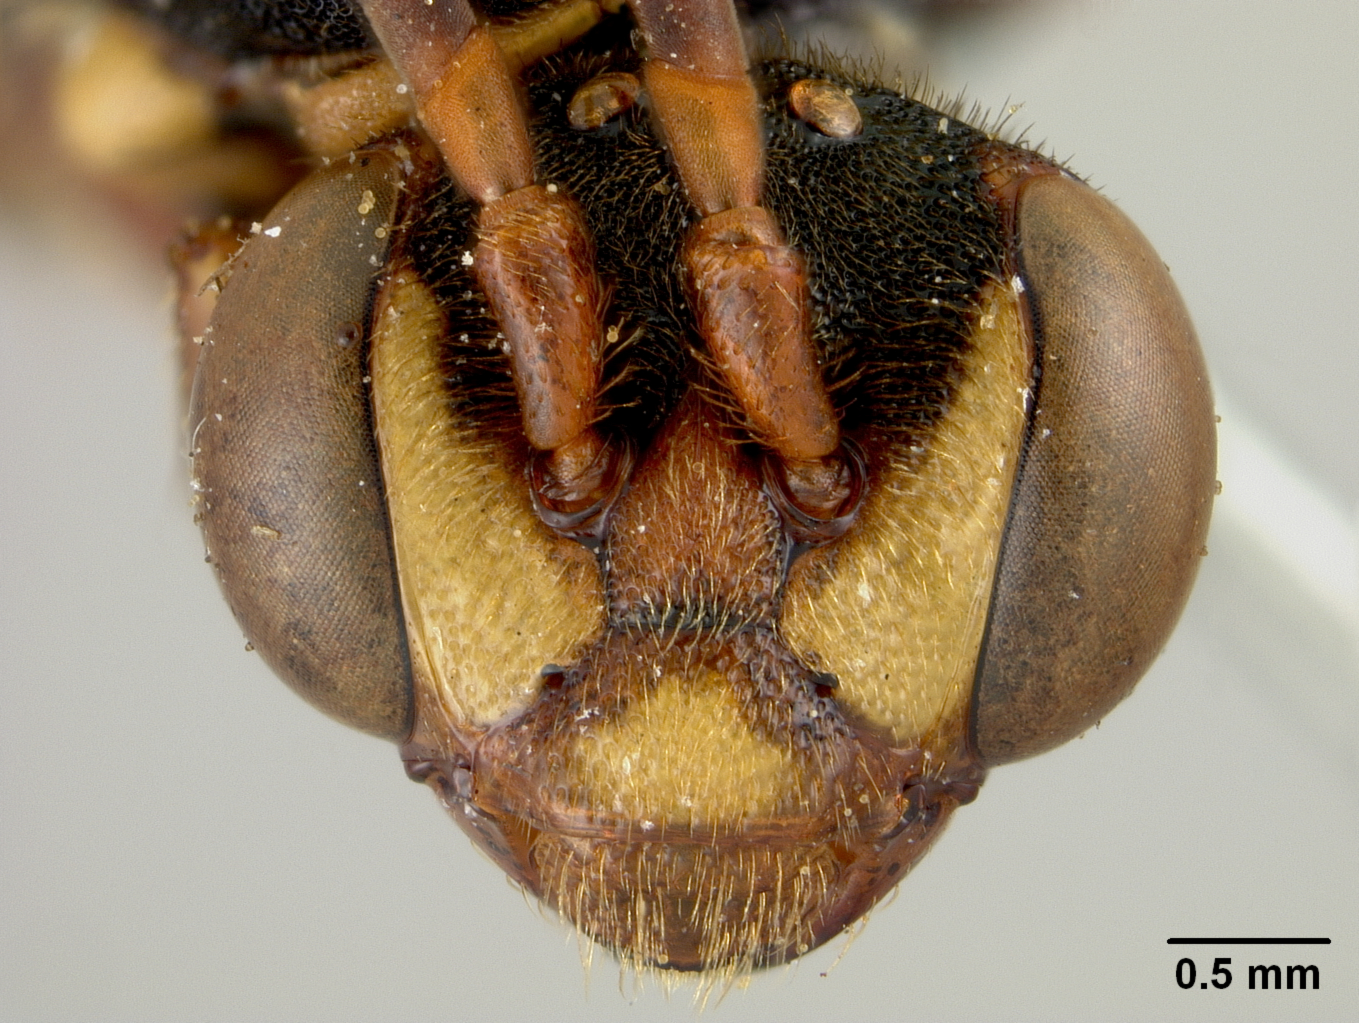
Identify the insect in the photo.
Nomada aztecorum
